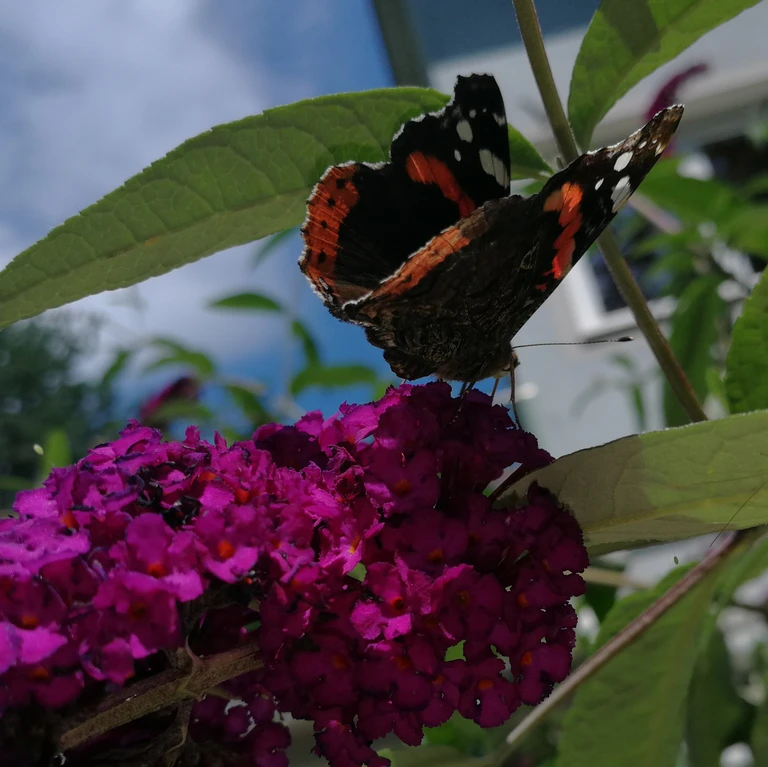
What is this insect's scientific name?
Vanessa atalanta
